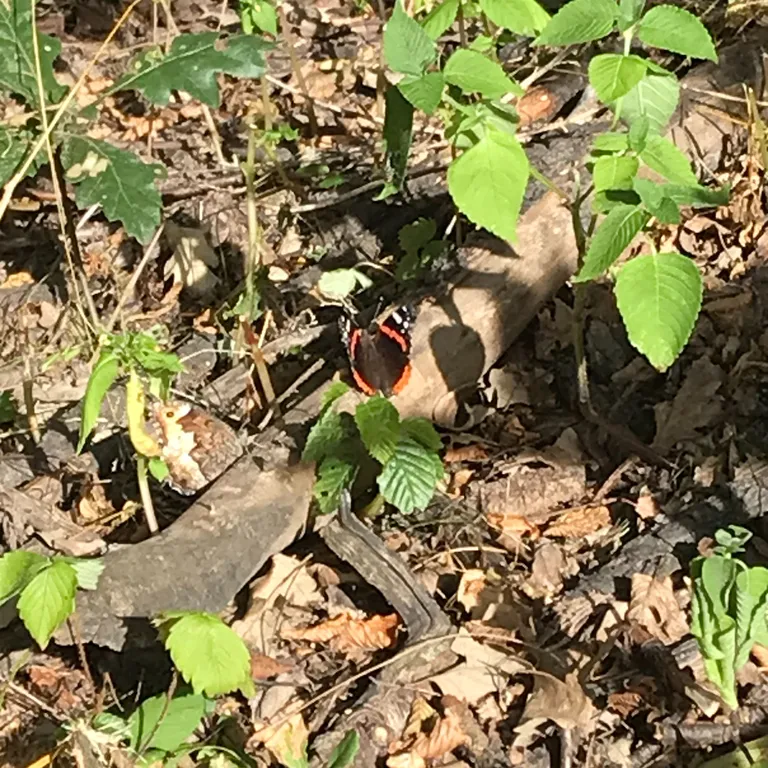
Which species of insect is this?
Vanessa atalanta
